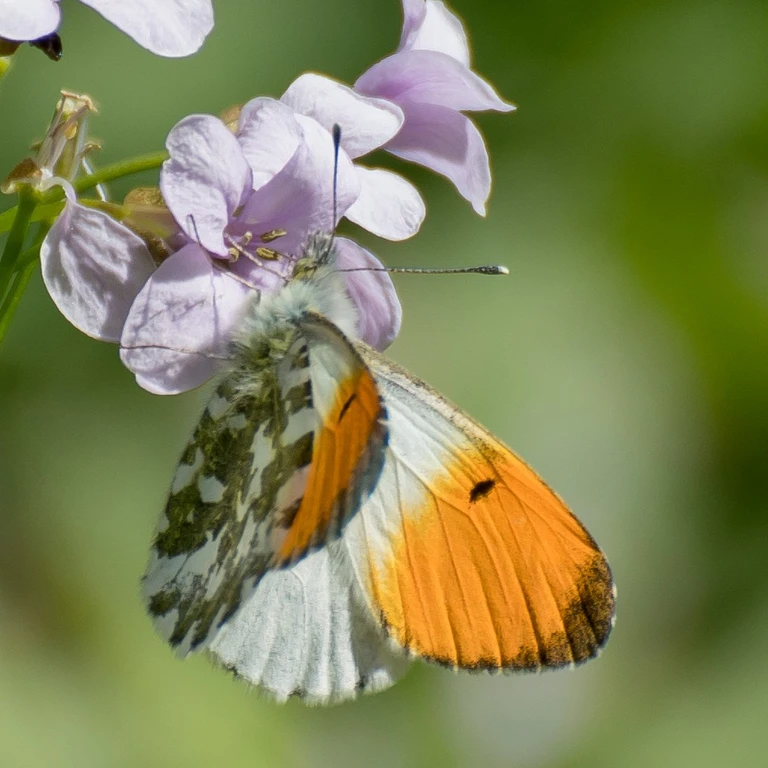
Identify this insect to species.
Anthocharis cardamines
